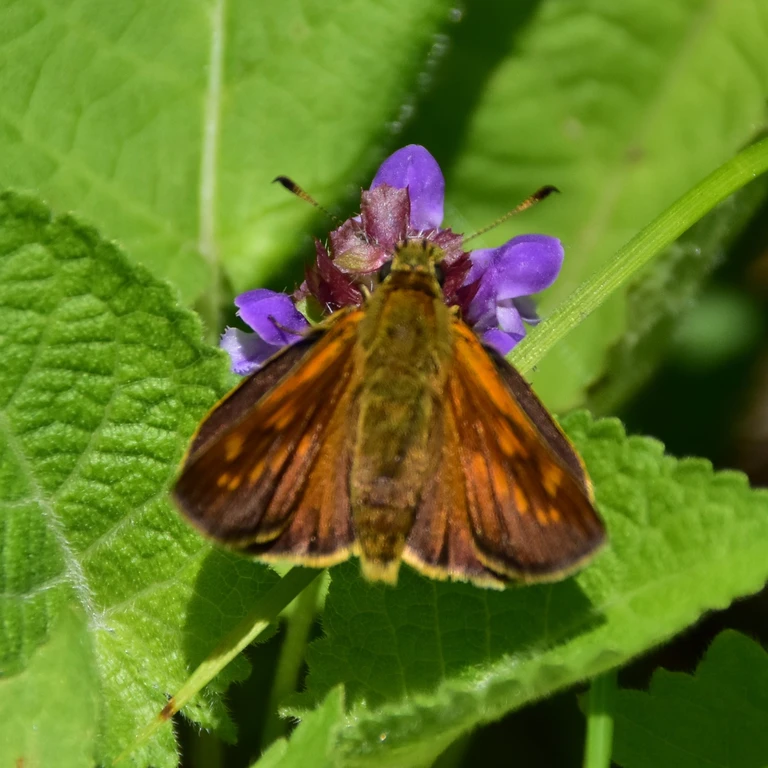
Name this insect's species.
Ochlodes sylvanus (also Ochlodes venata)
